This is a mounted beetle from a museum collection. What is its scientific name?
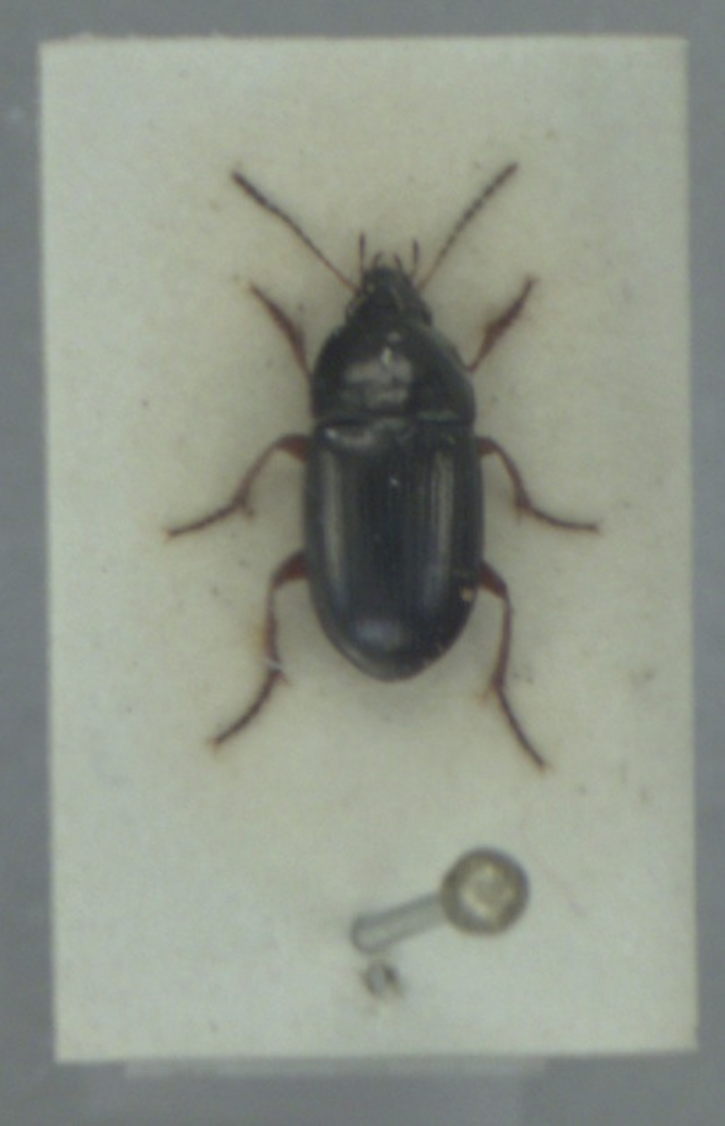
Amara familiaris
